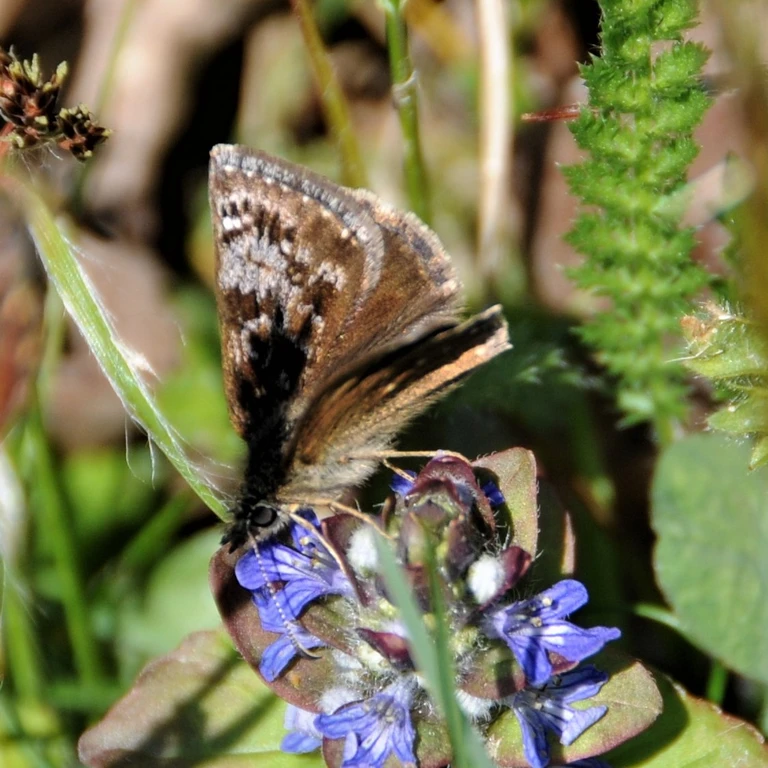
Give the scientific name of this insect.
Erynnis tages
